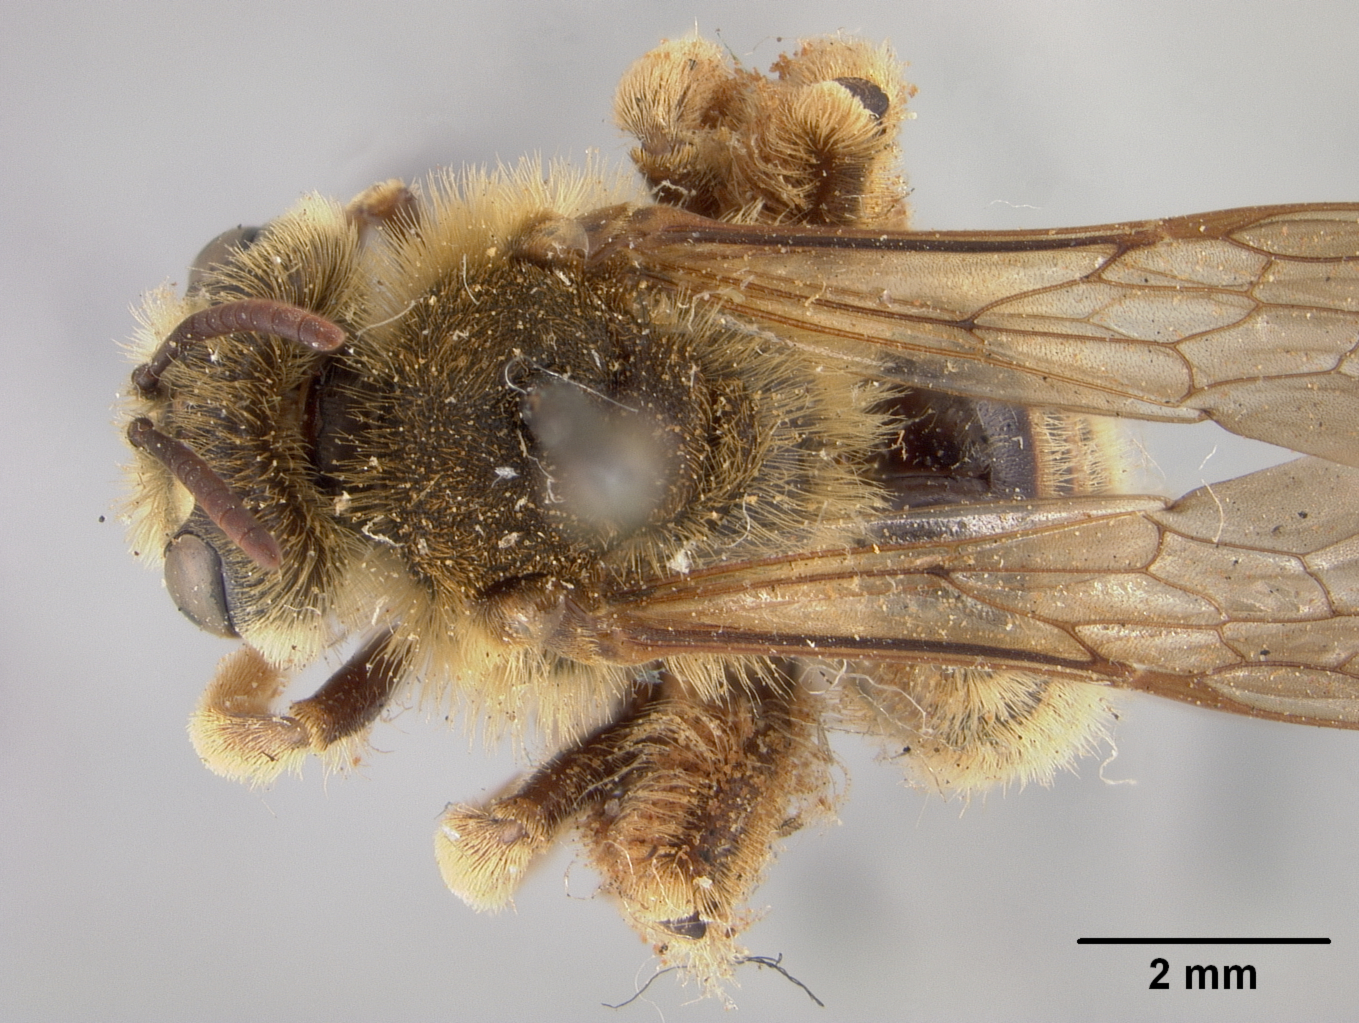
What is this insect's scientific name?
Andrena verbesinae
